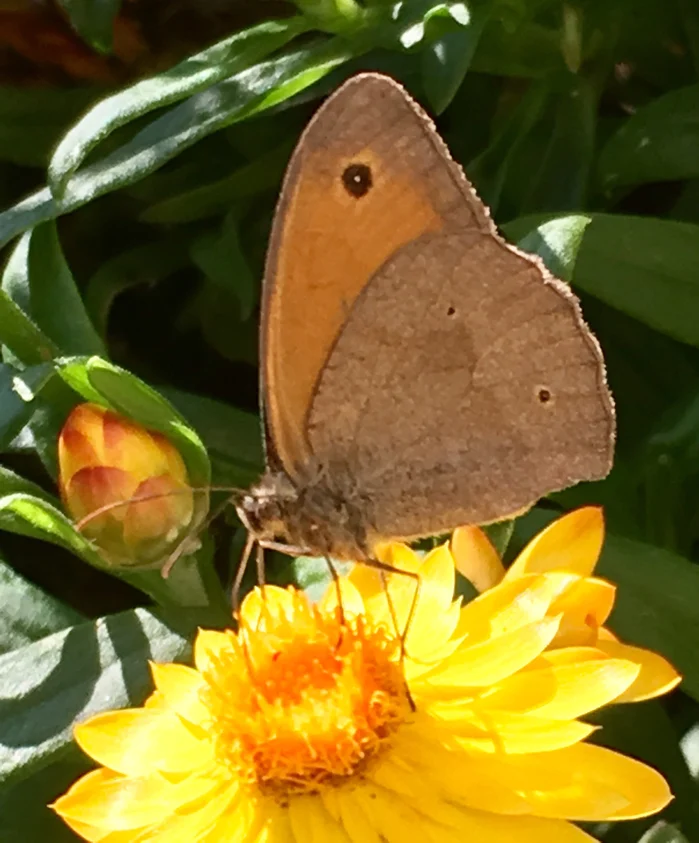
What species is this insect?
Maniola jurtina
